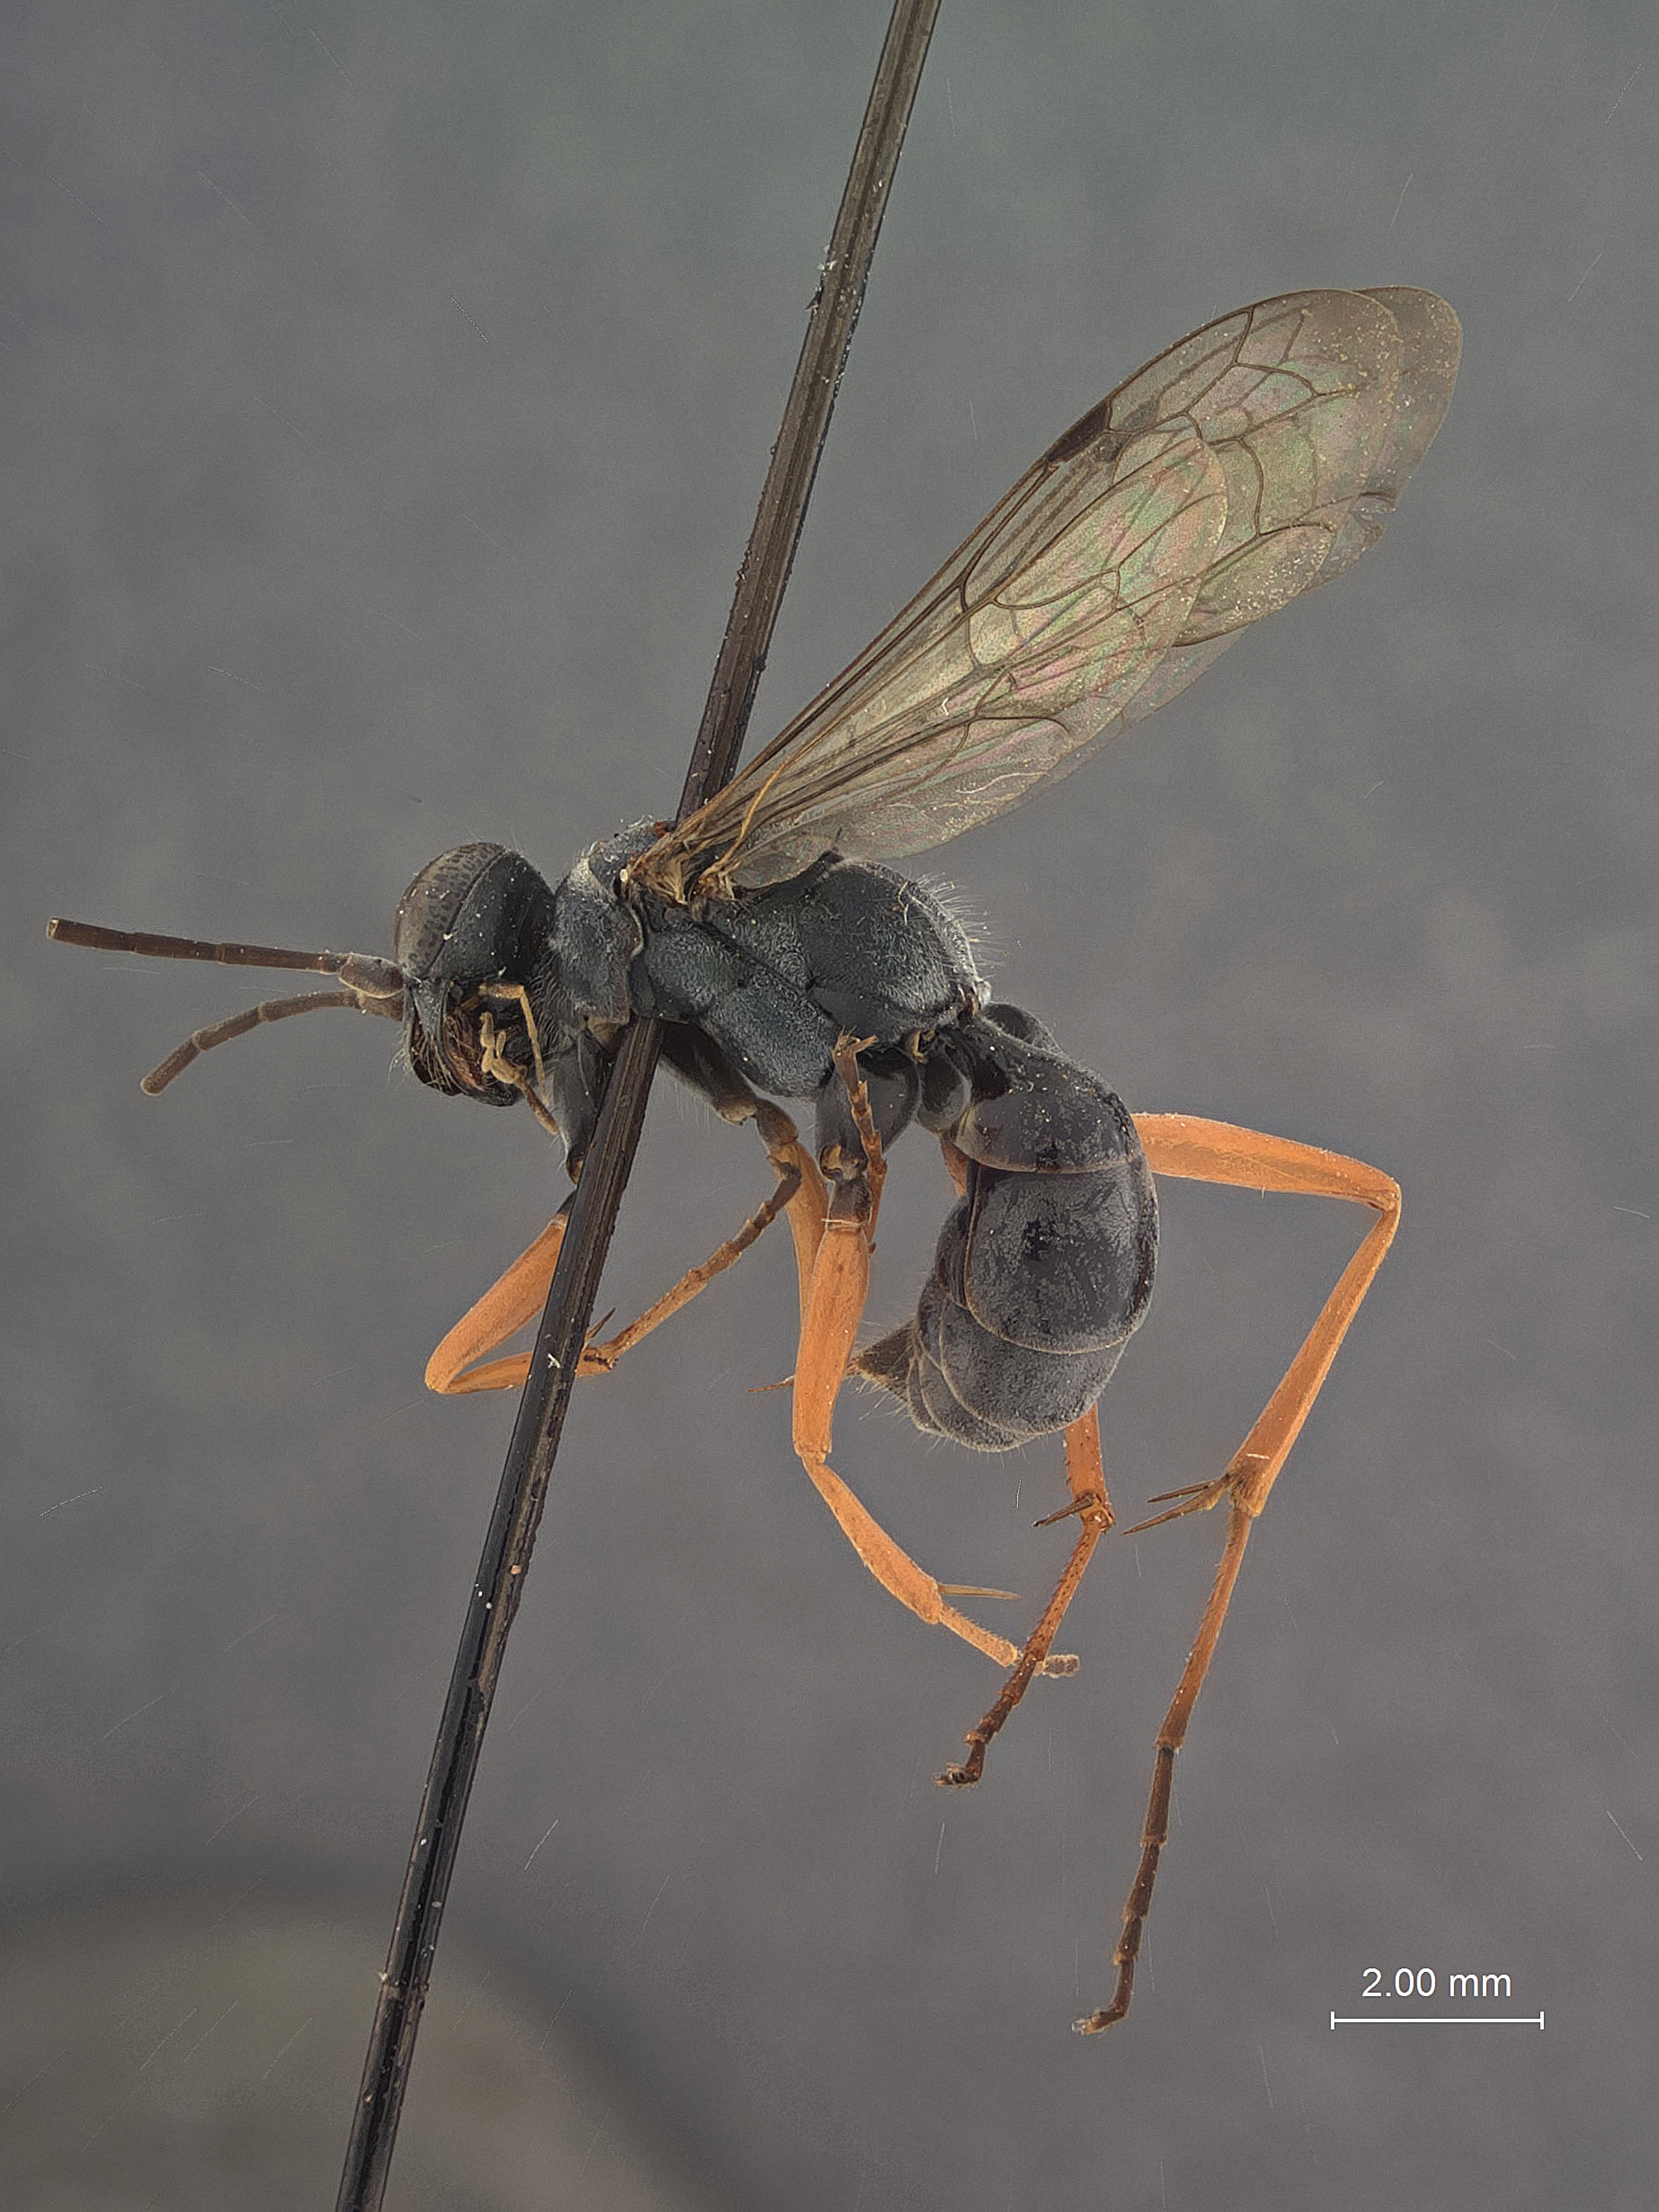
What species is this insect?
Auplopus fulgidus
